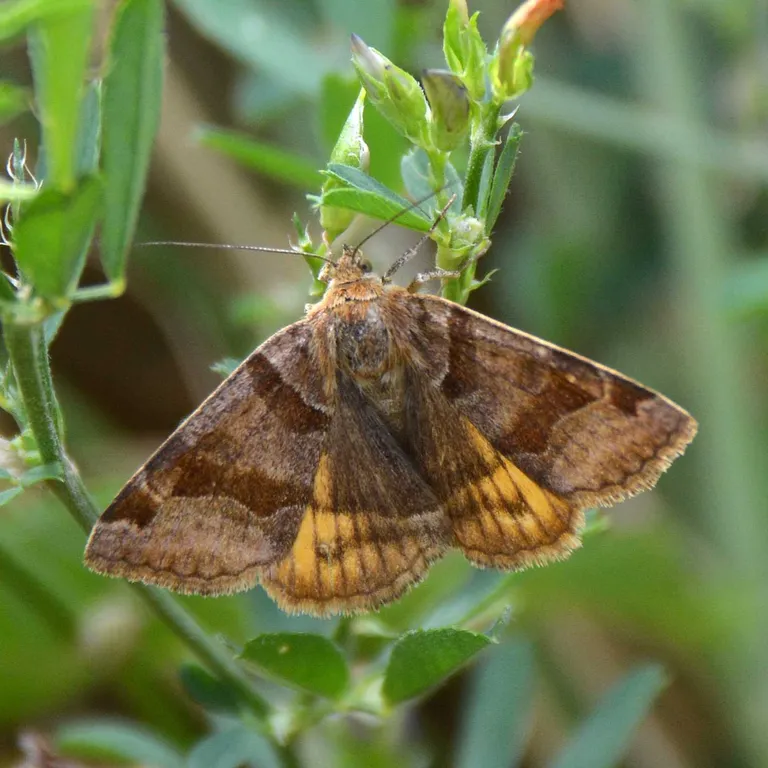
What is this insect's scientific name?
Euclidia glyphica
